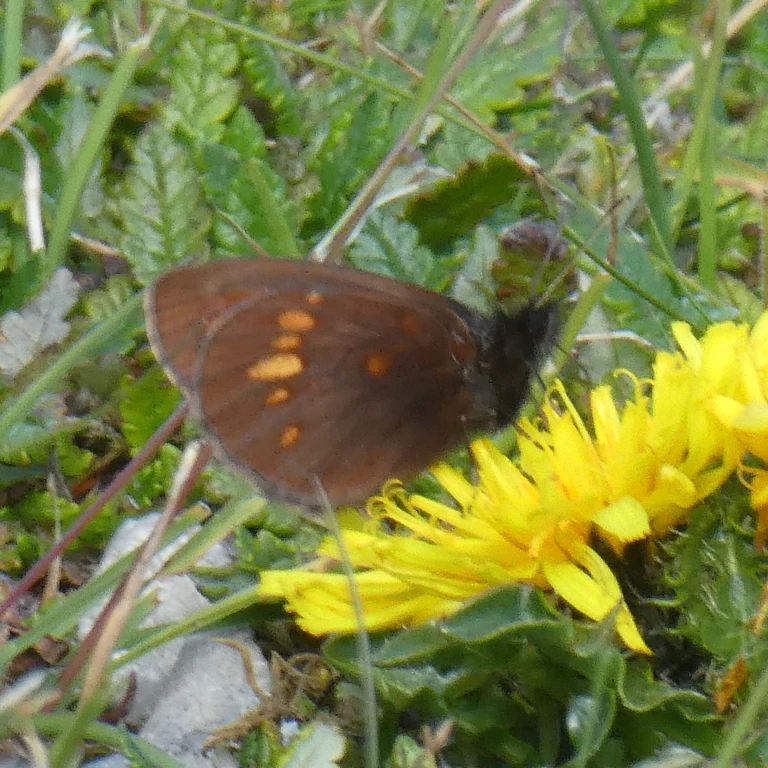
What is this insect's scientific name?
Erebia manto
